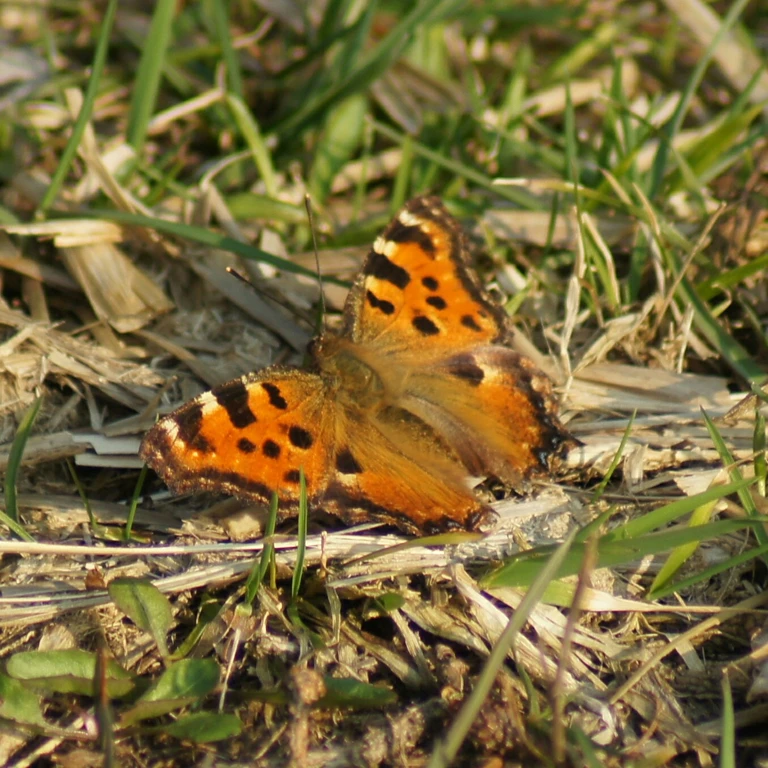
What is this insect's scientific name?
Nymphalis polychloros
